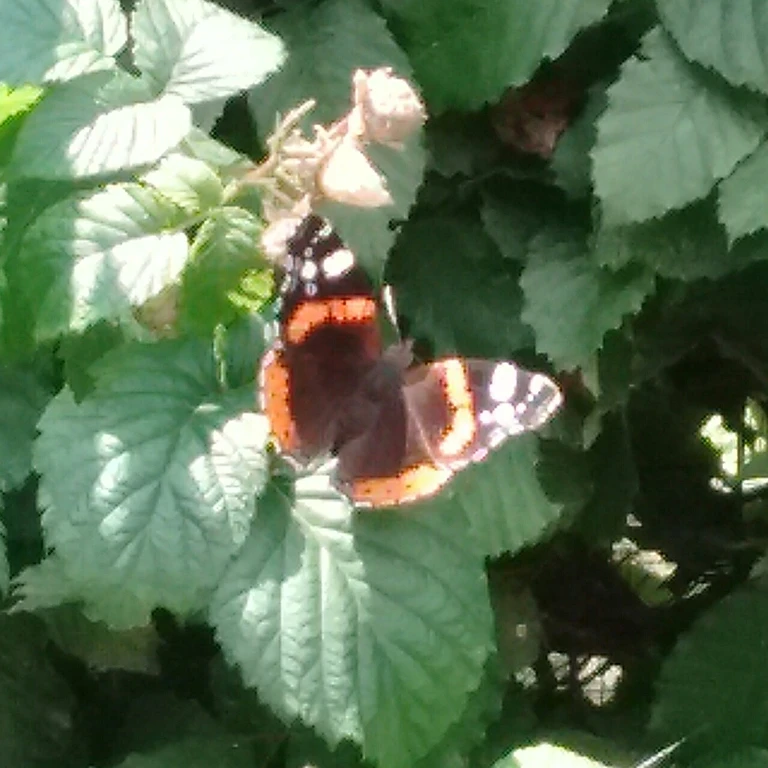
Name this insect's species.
Vanessa atalanta
